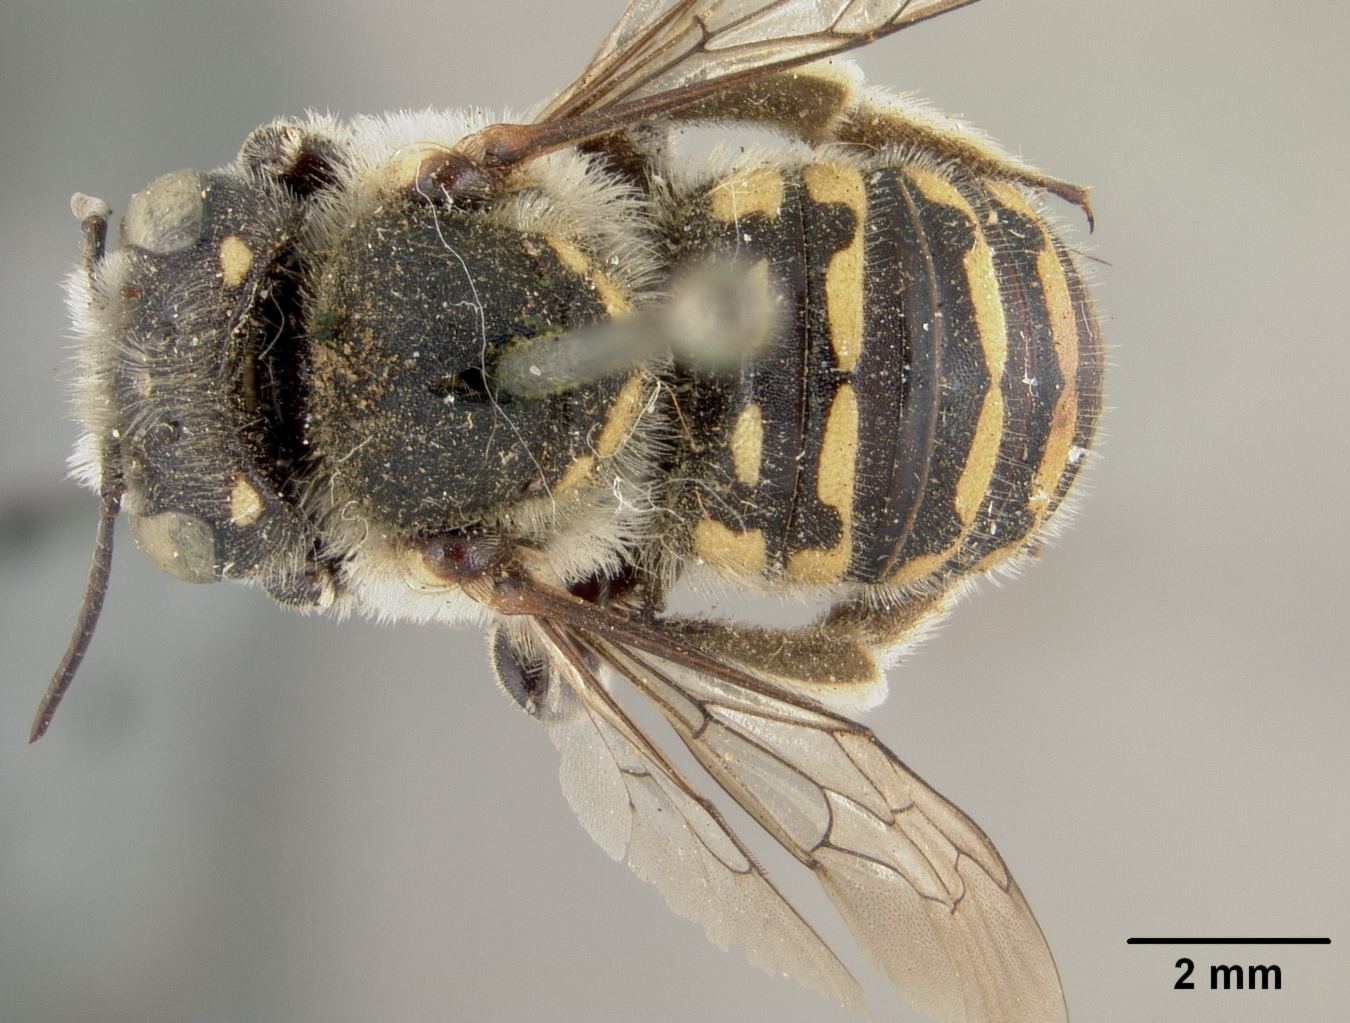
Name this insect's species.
Anthidium longispinum
